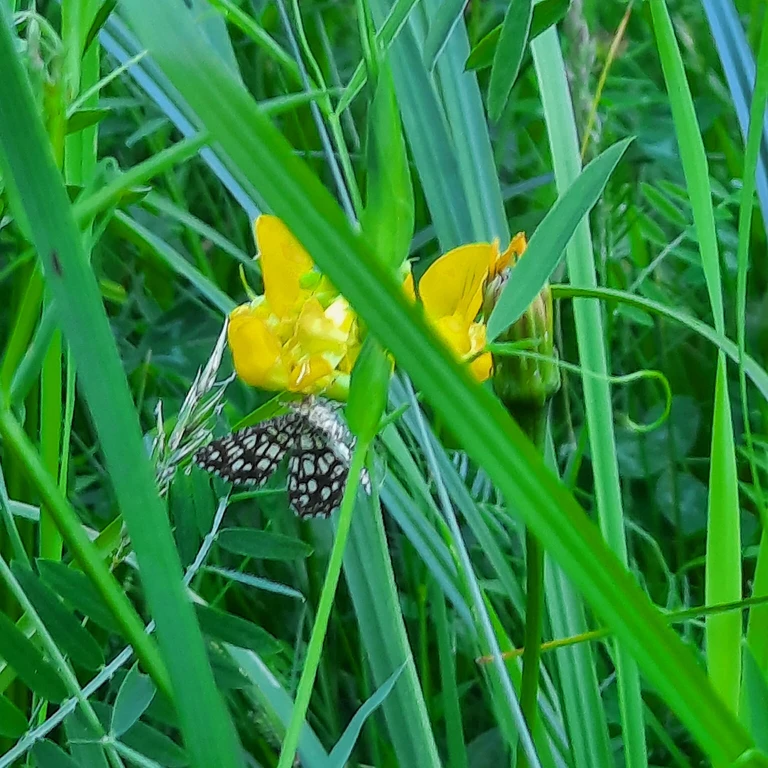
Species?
Chiasmia clathrata
